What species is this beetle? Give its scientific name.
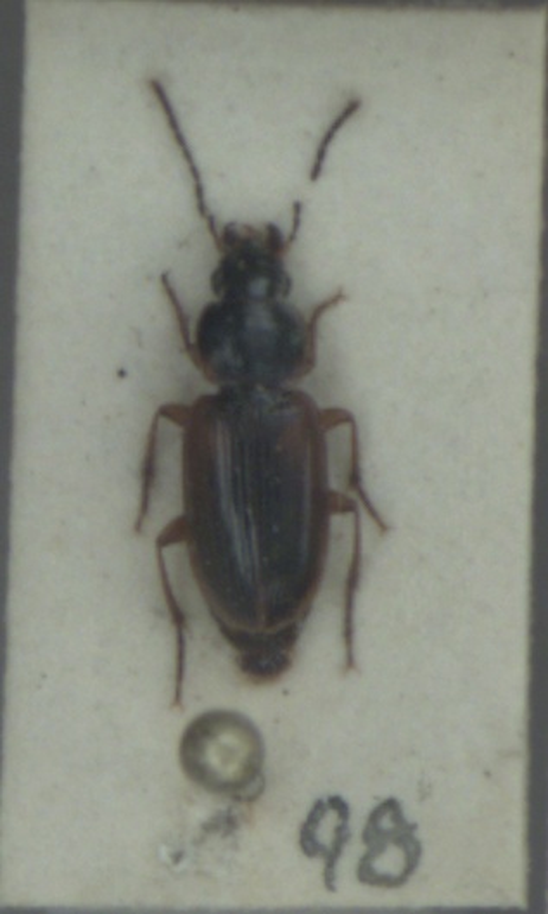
Stenolophus mixtus
